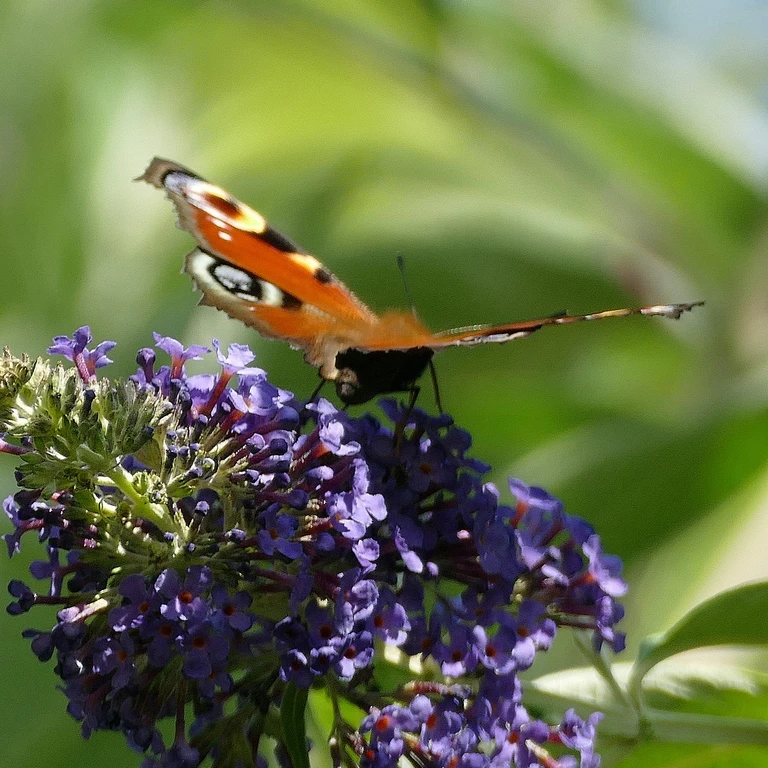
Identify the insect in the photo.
Aglais io
